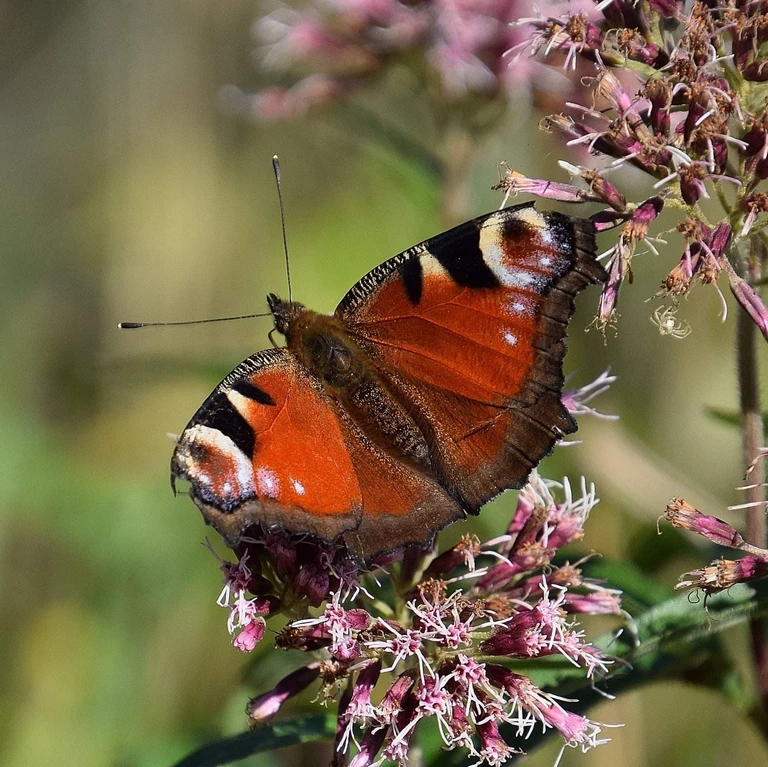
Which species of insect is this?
Aglais io
